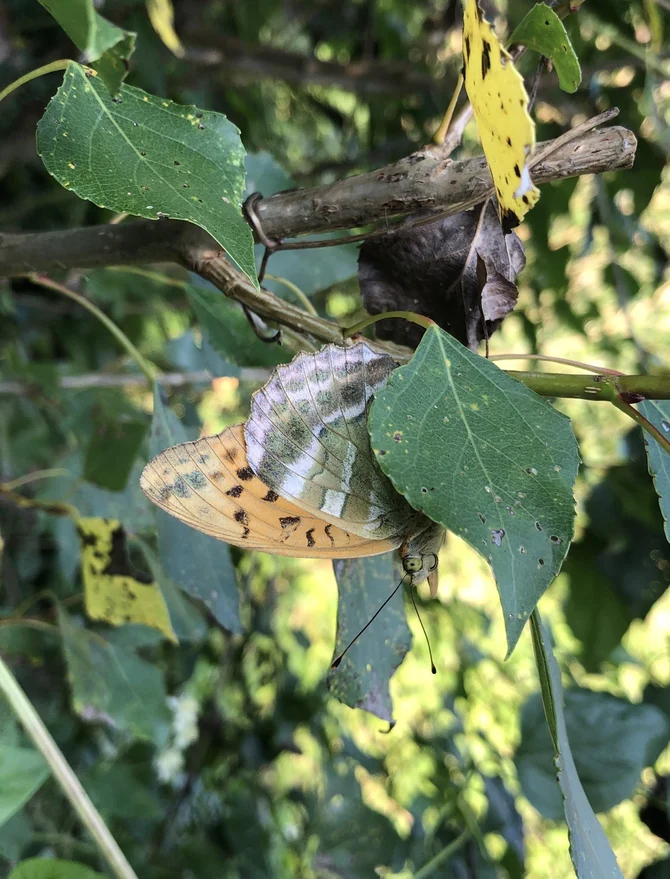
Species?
Argynnis paphia
